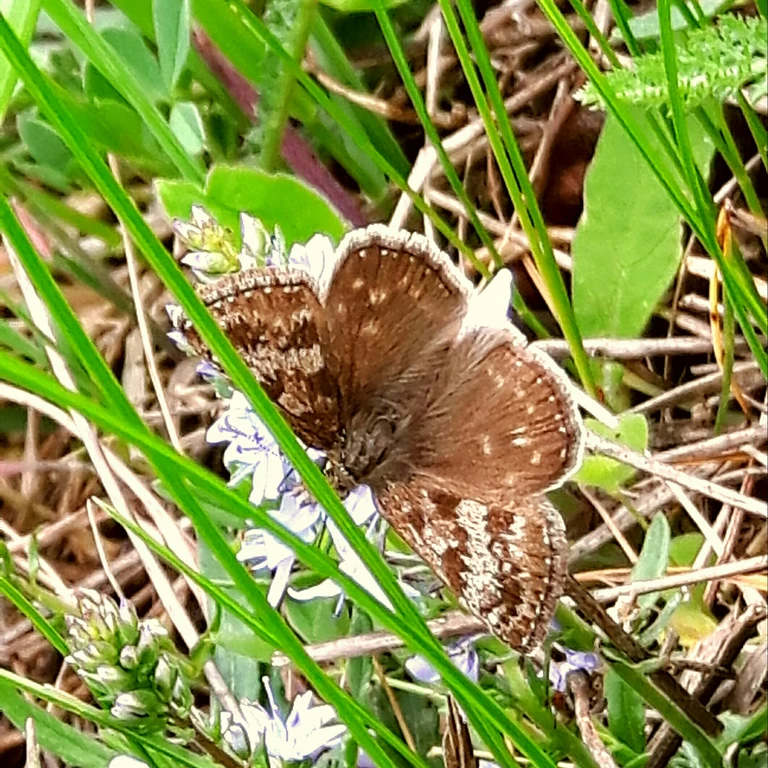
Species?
Erynnis tages
